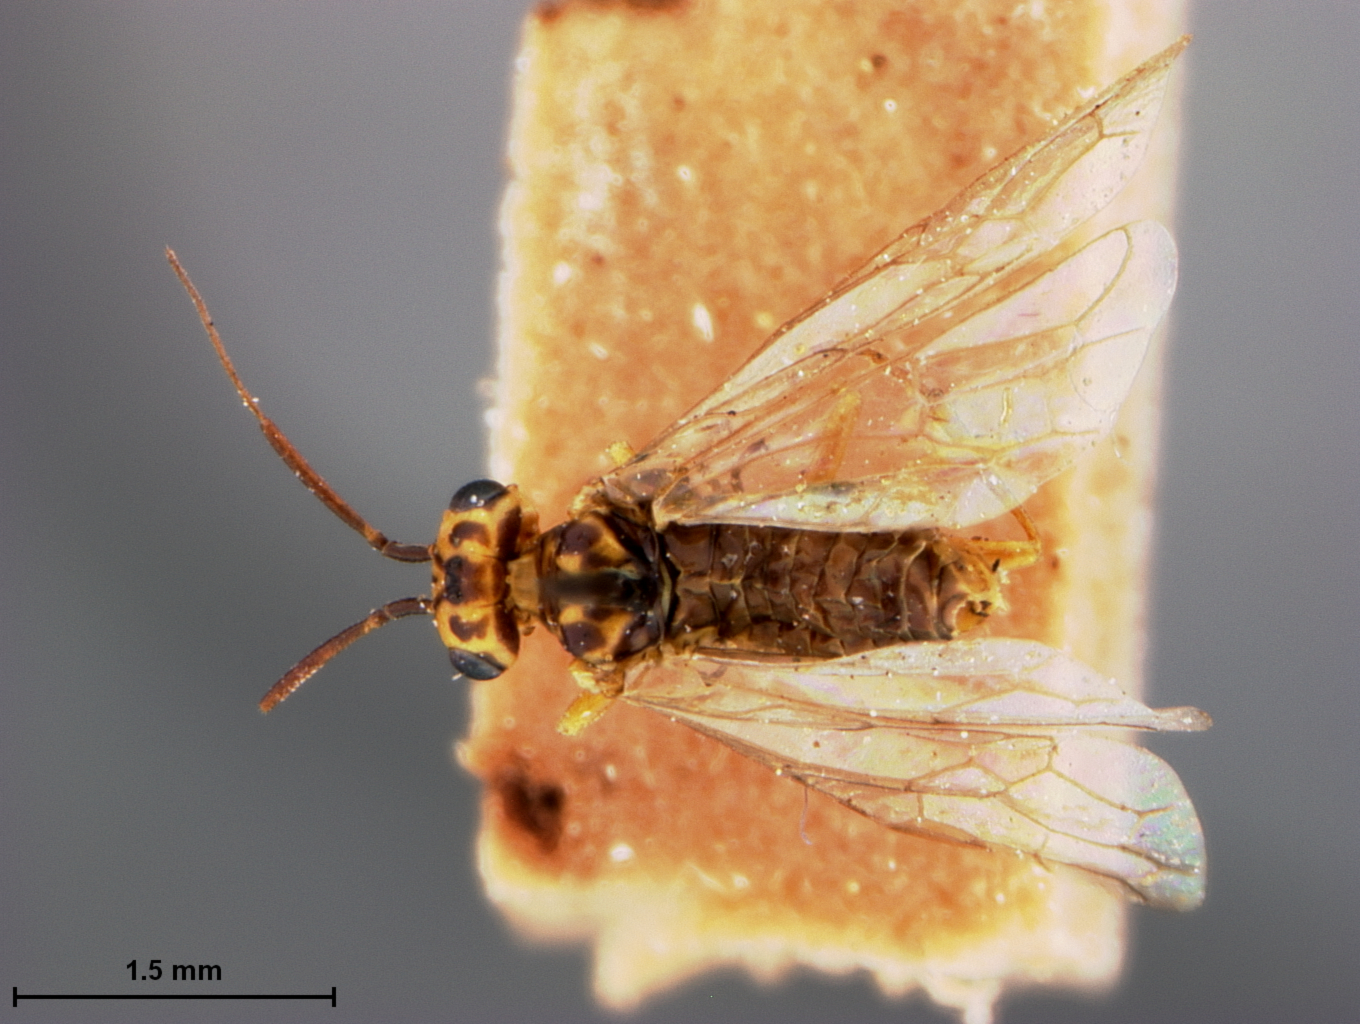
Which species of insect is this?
Xyela middlekauffi
